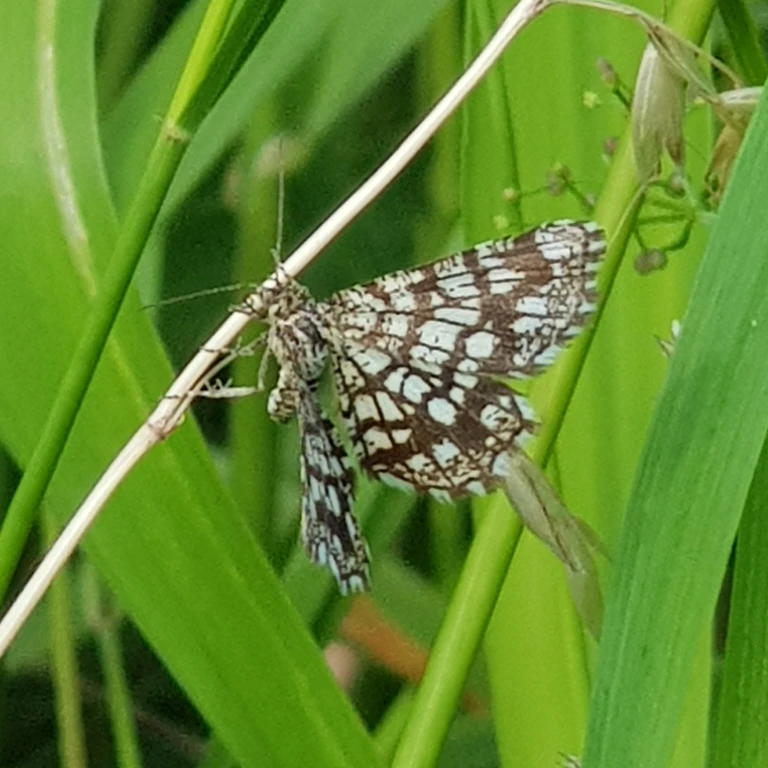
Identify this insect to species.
Chiasmia clathrata
